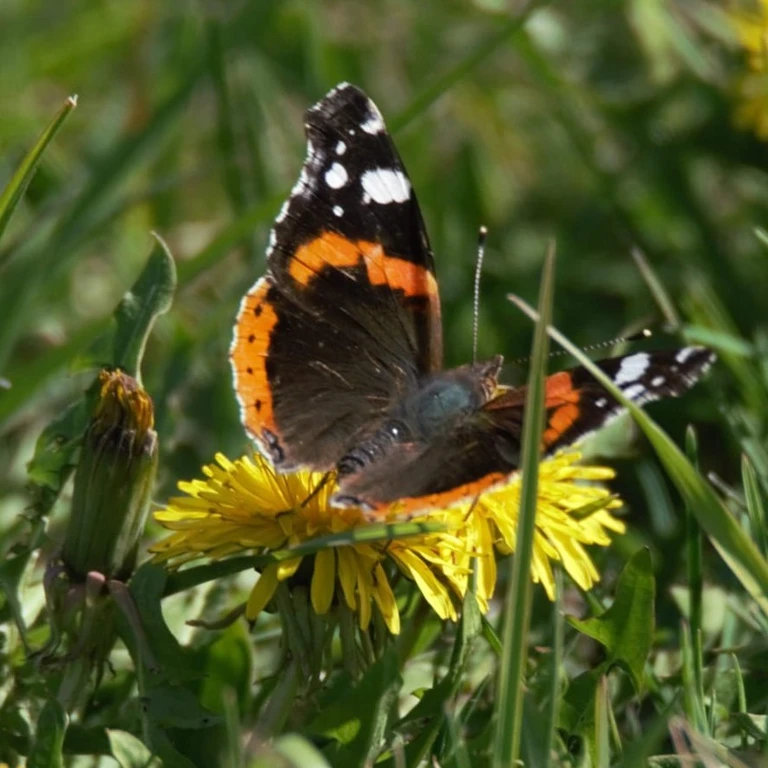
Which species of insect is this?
Vanessa atalanta
